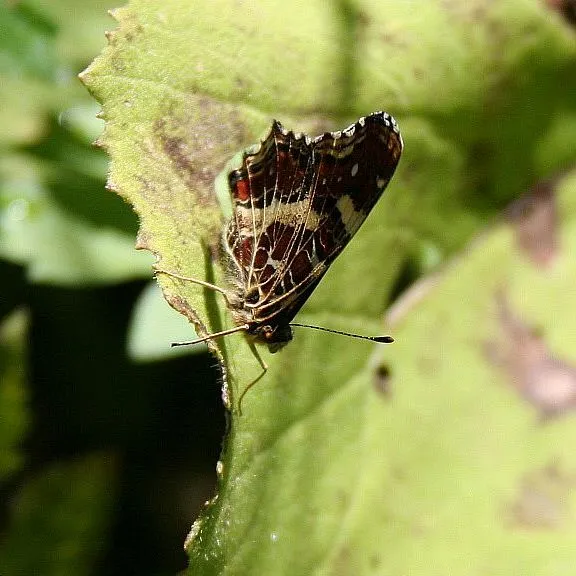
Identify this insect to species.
Araschnia levana
